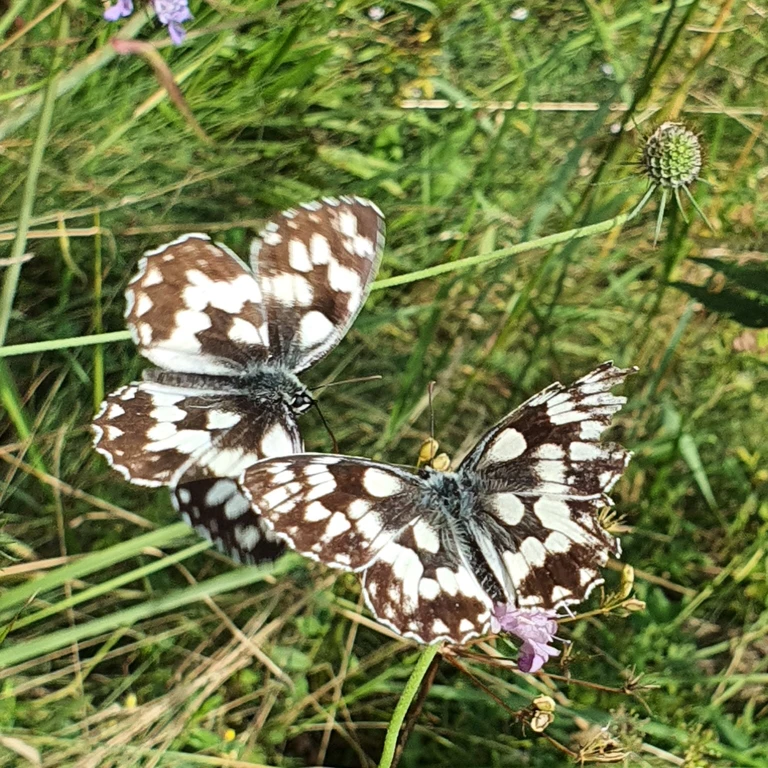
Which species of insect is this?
Melanargia galathea
